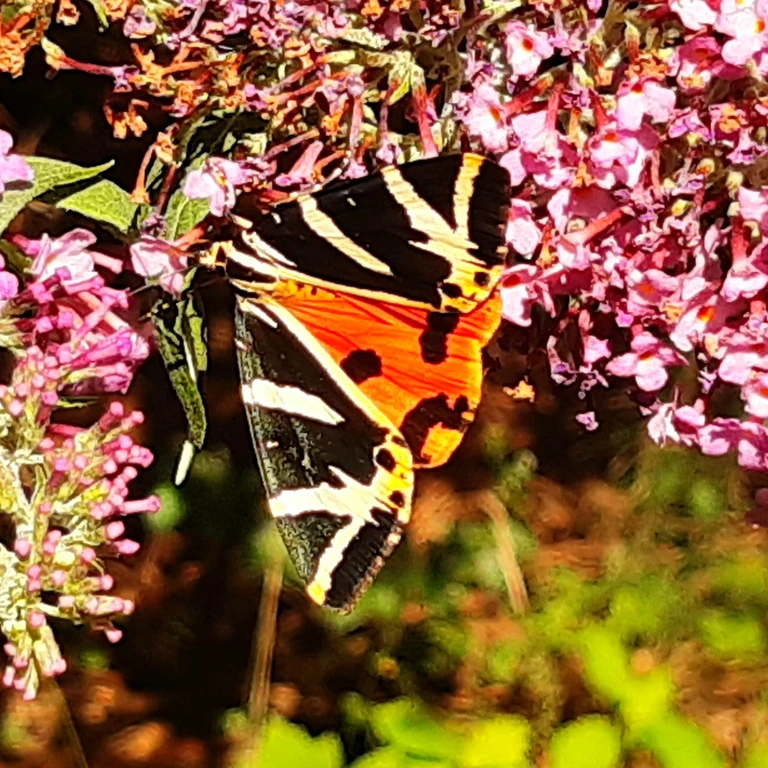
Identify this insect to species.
Euplagia quadripunctaria
